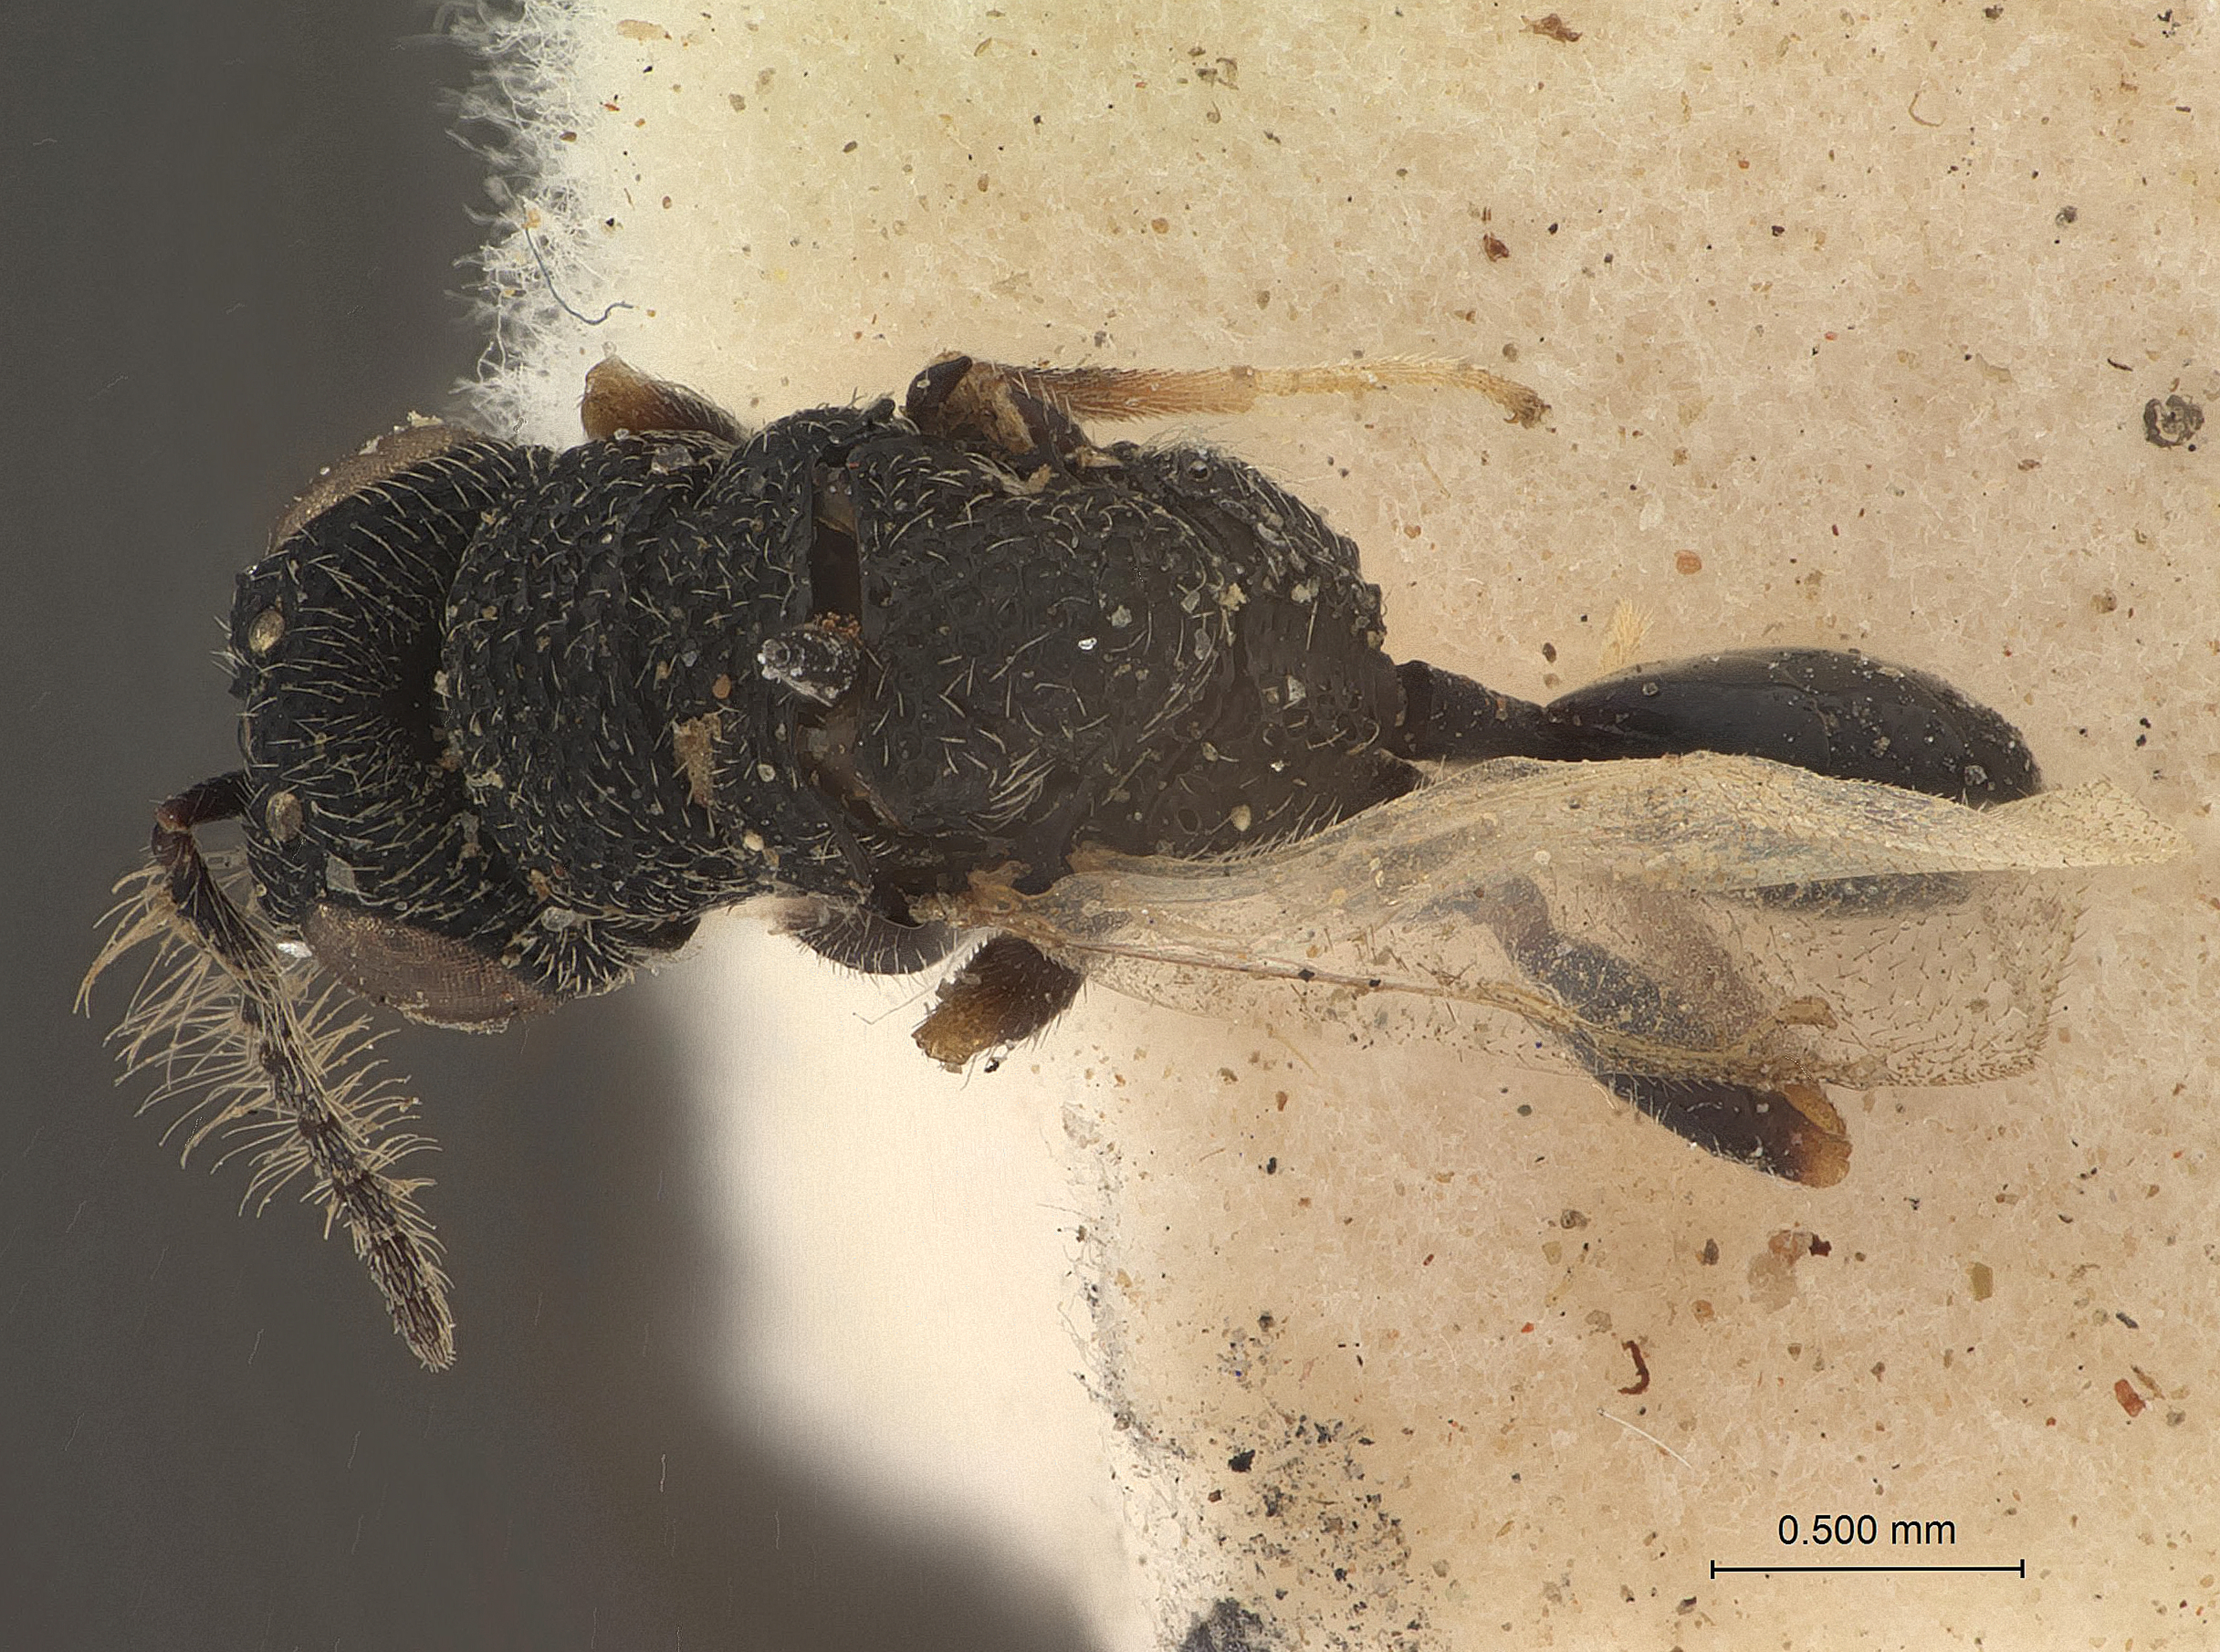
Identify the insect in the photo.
Prodecatoma bhatiai
